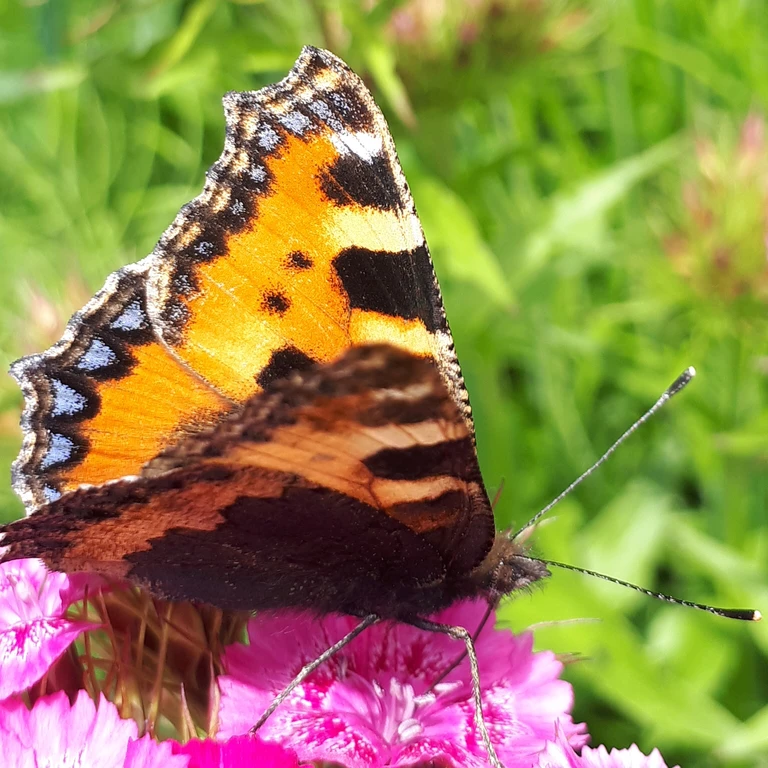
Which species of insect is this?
Aglais urticae
